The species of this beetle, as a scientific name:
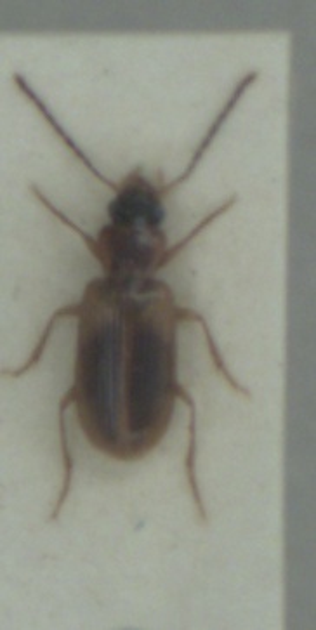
Anthracus consputus
